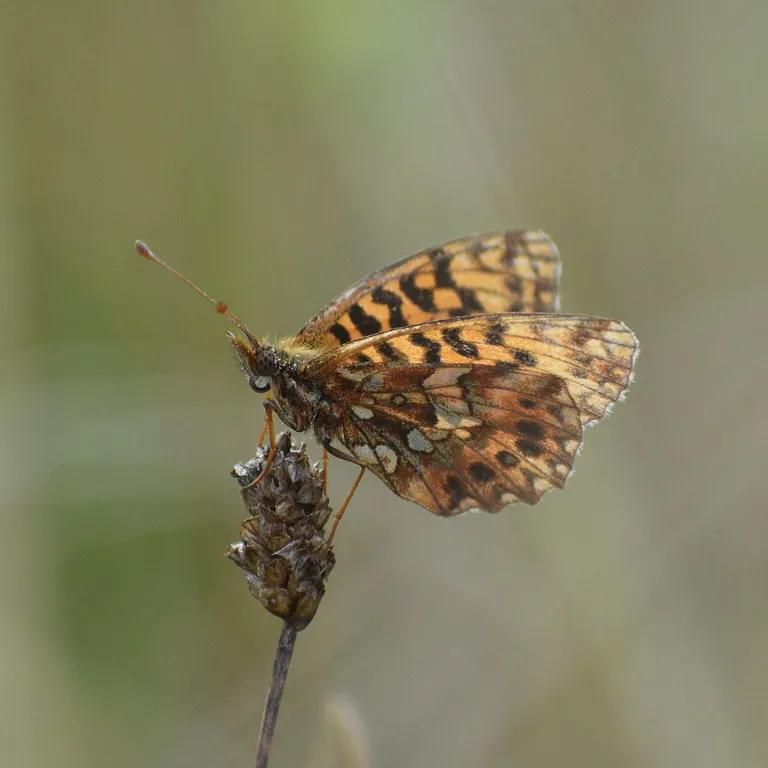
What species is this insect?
Boloria dia
